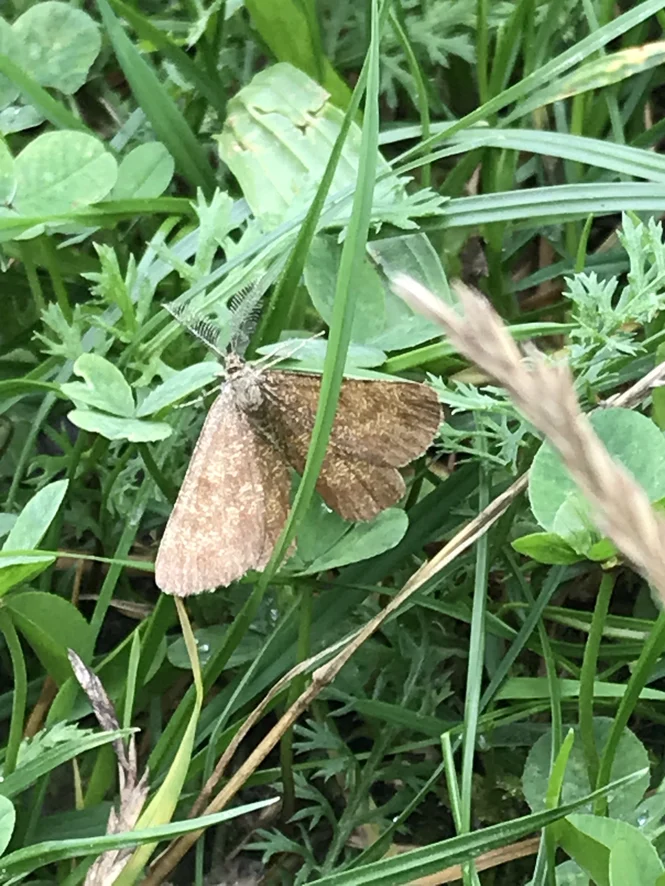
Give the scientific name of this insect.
Ematurga atomaria
